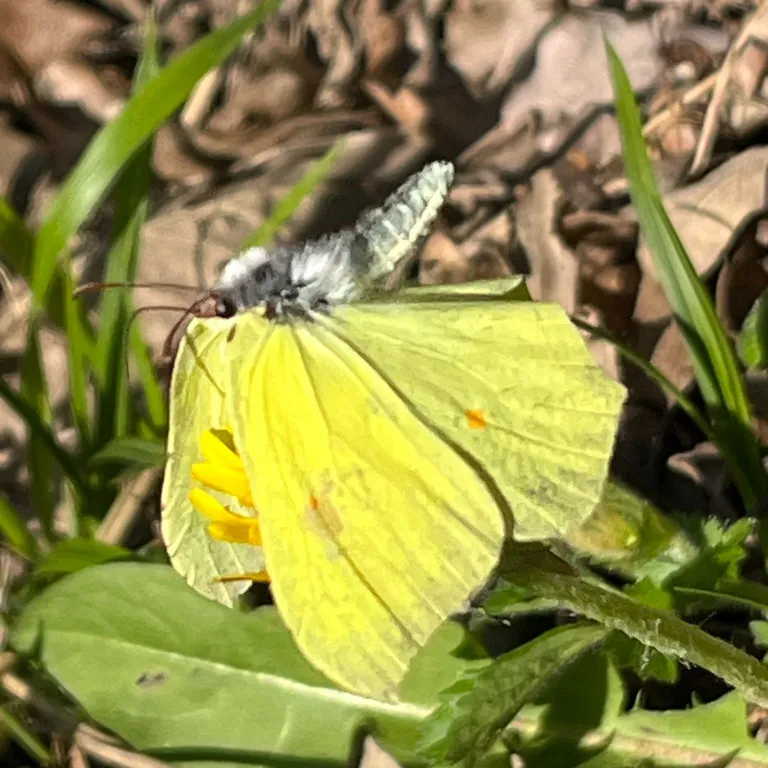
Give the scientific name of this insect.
Gonepteryx rhamni
